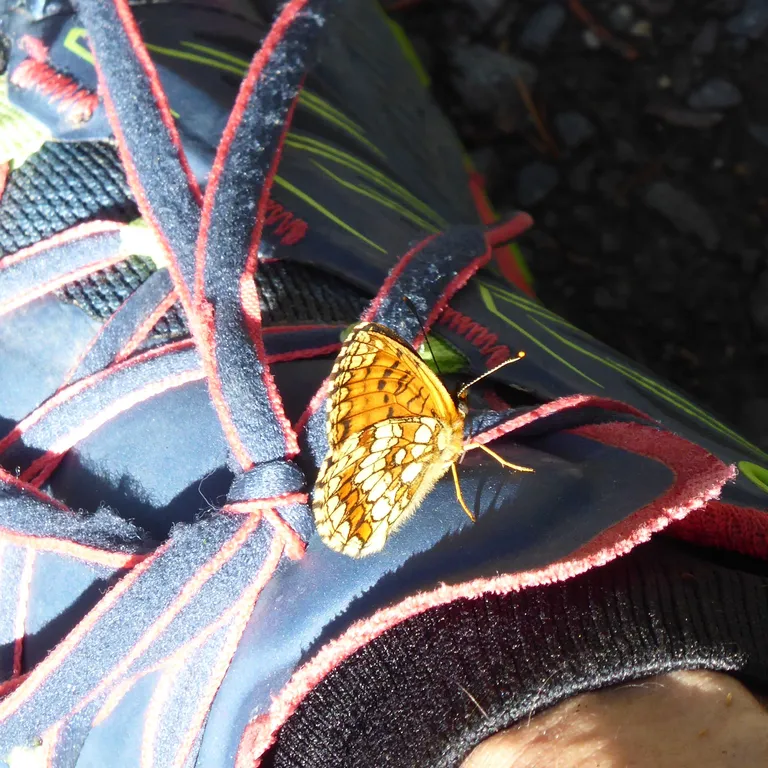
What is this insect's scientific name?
Melitaea athalia
